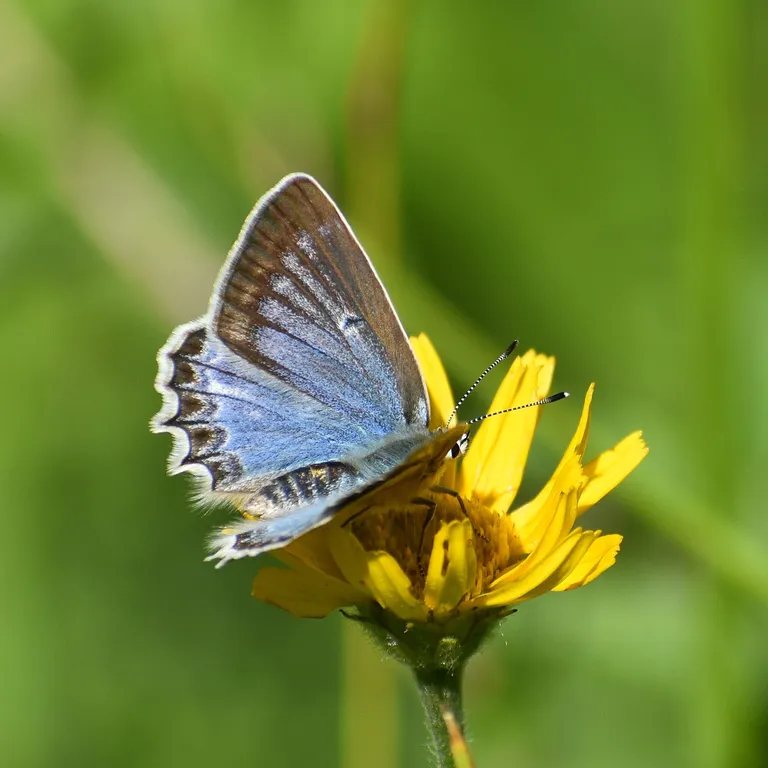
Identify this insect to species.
Polyommatus daphnis
